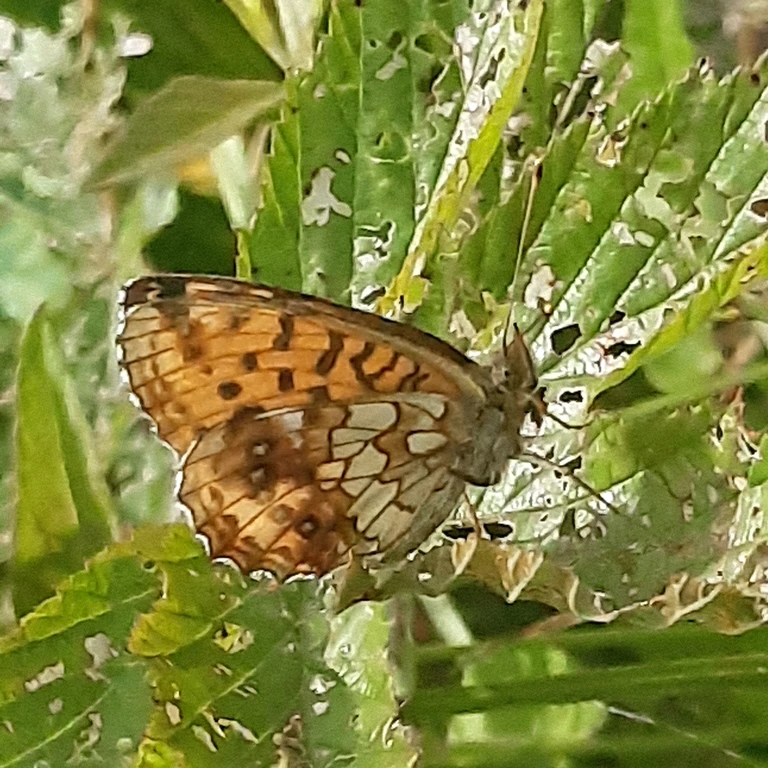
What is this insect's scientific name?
Brenthis ino
